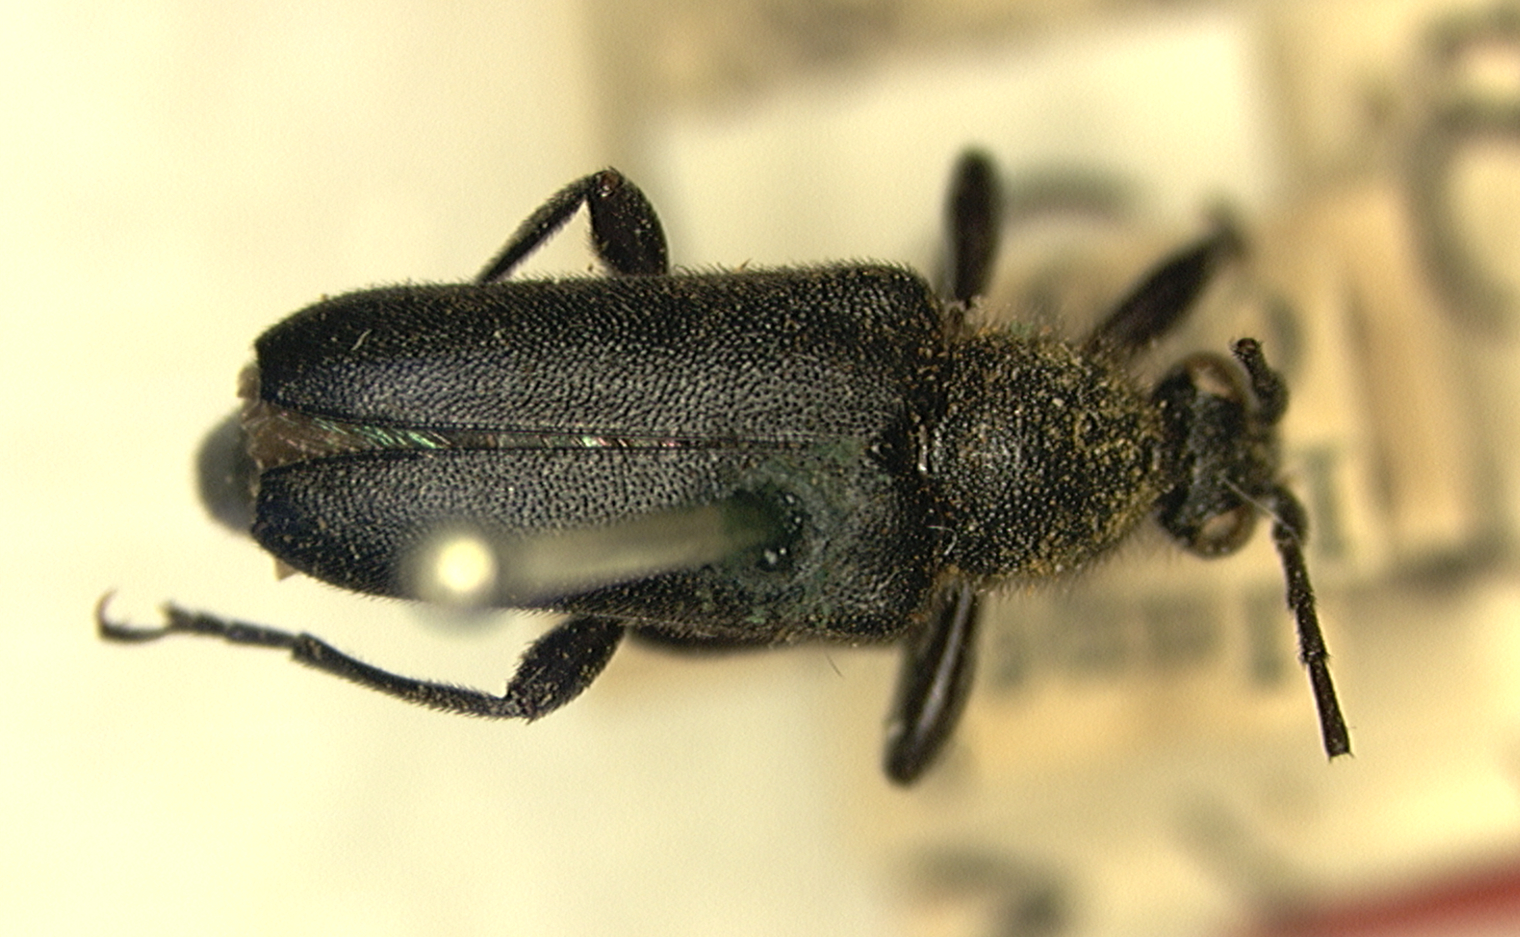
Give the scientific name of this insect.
Brachyleptura pernigra (also Leptura pernigra)
